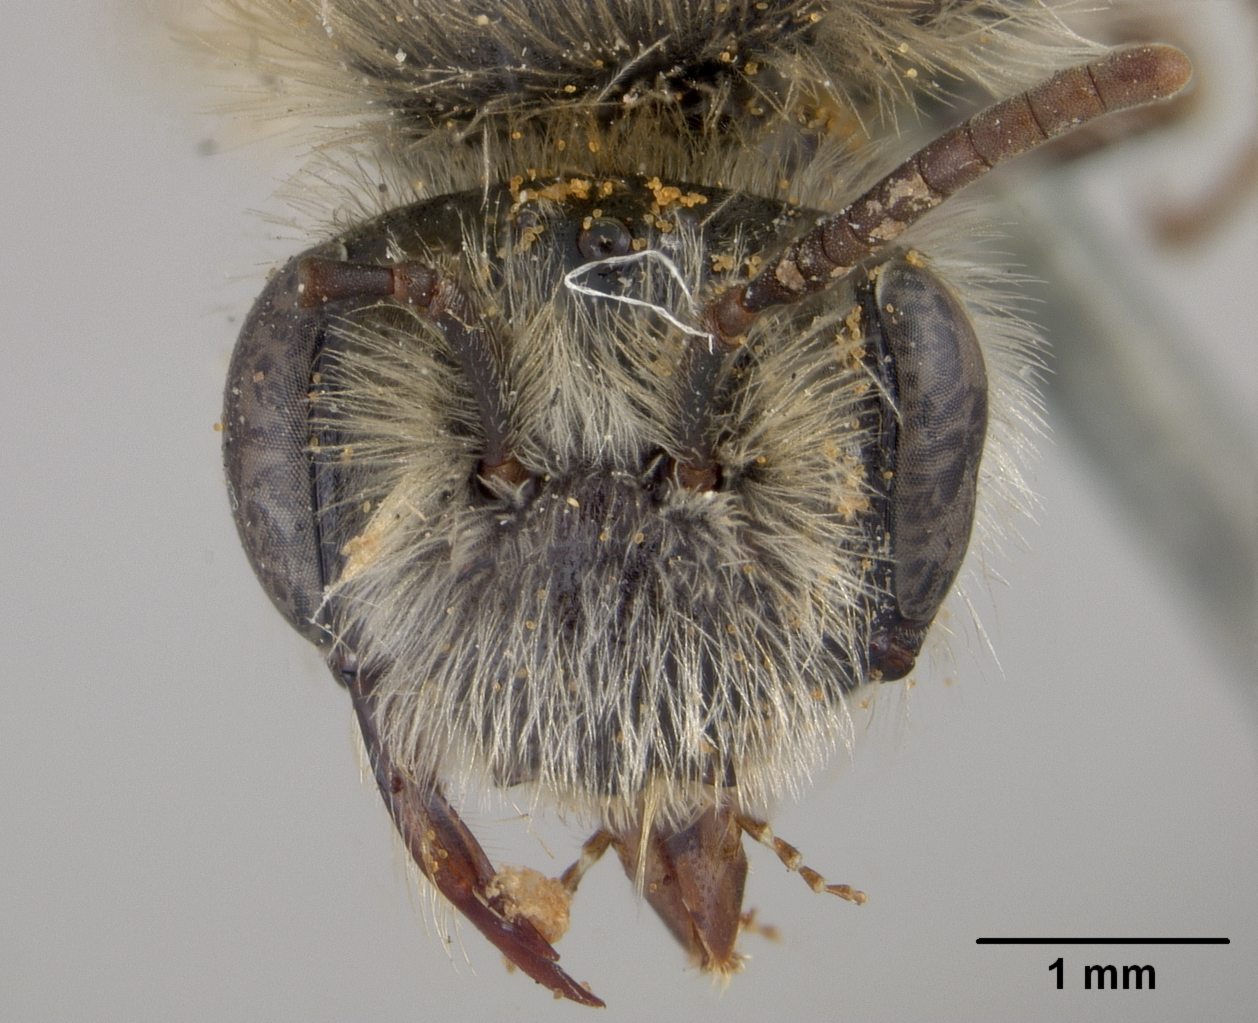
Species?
Andrena subaustralis
